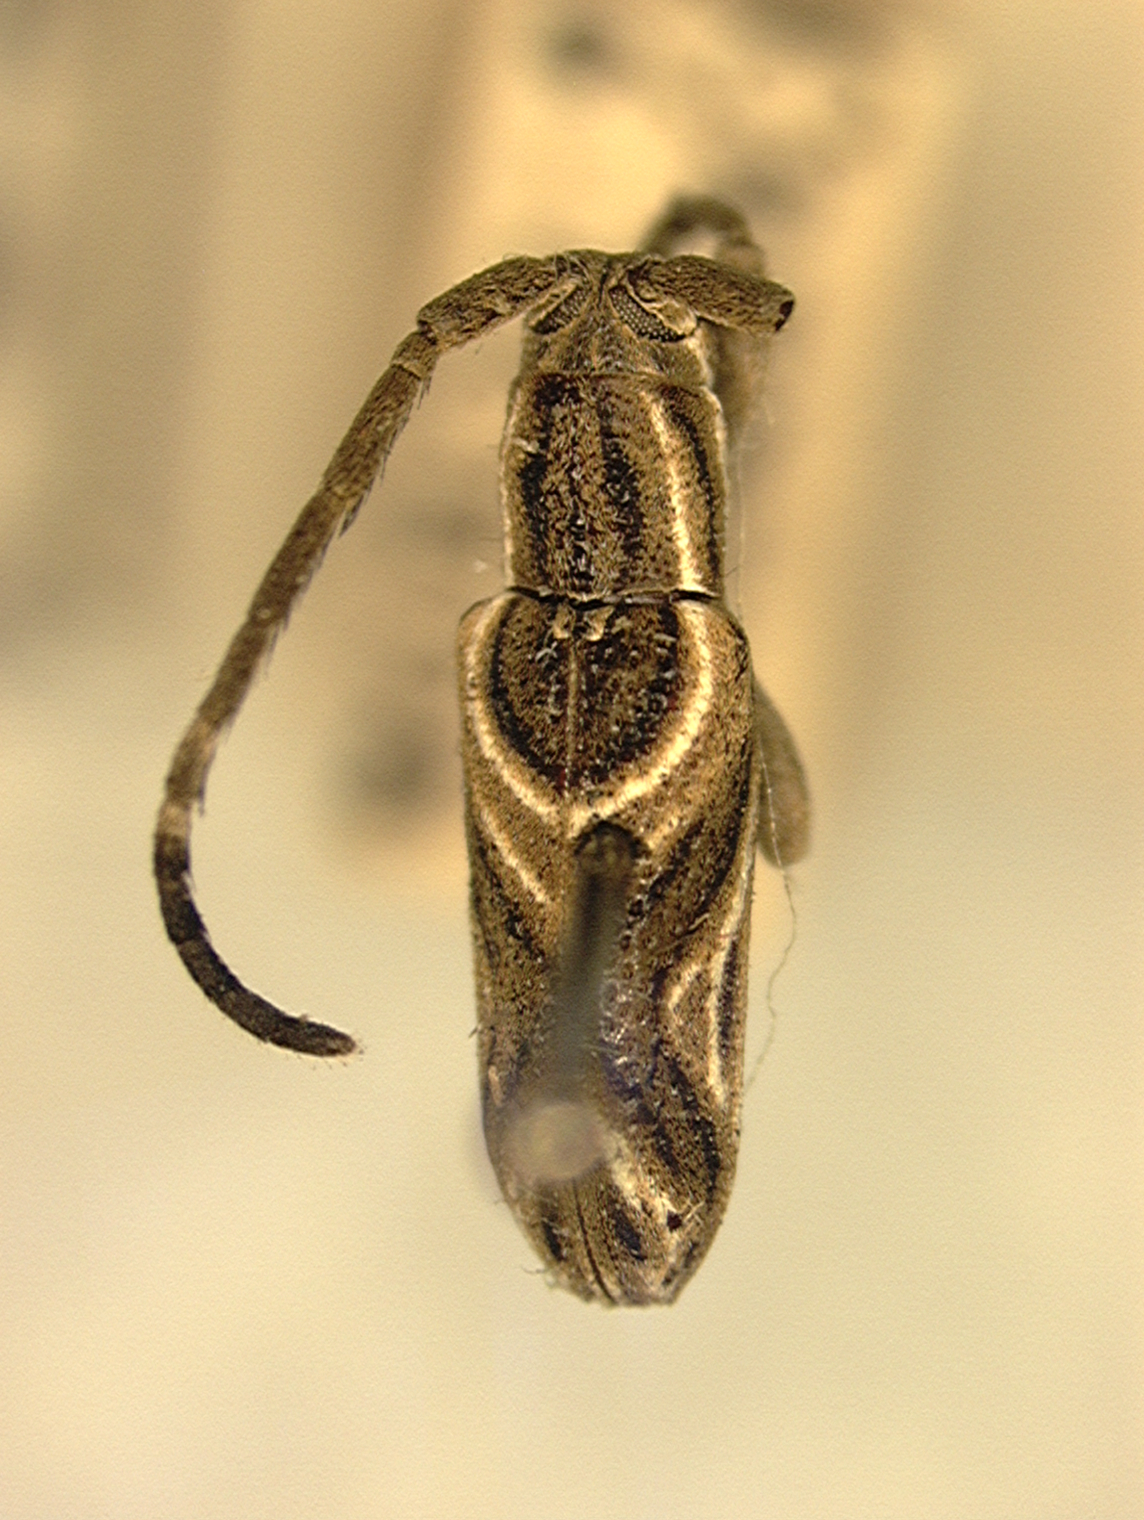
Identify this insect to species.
Bebelis schwarzi (also Dorcasta schwarzi)
